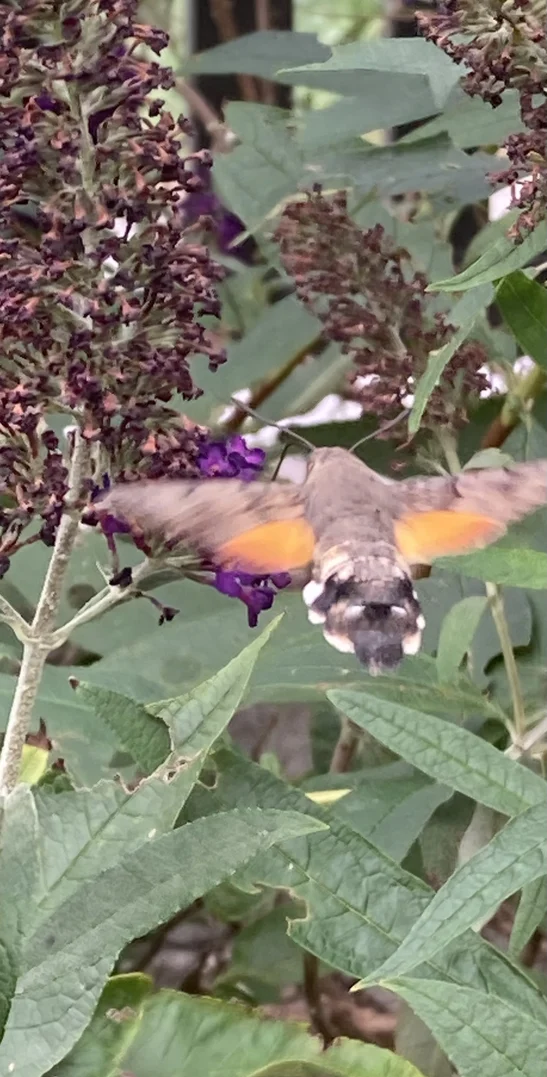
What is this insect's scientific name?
Macroglossum stellatarum
